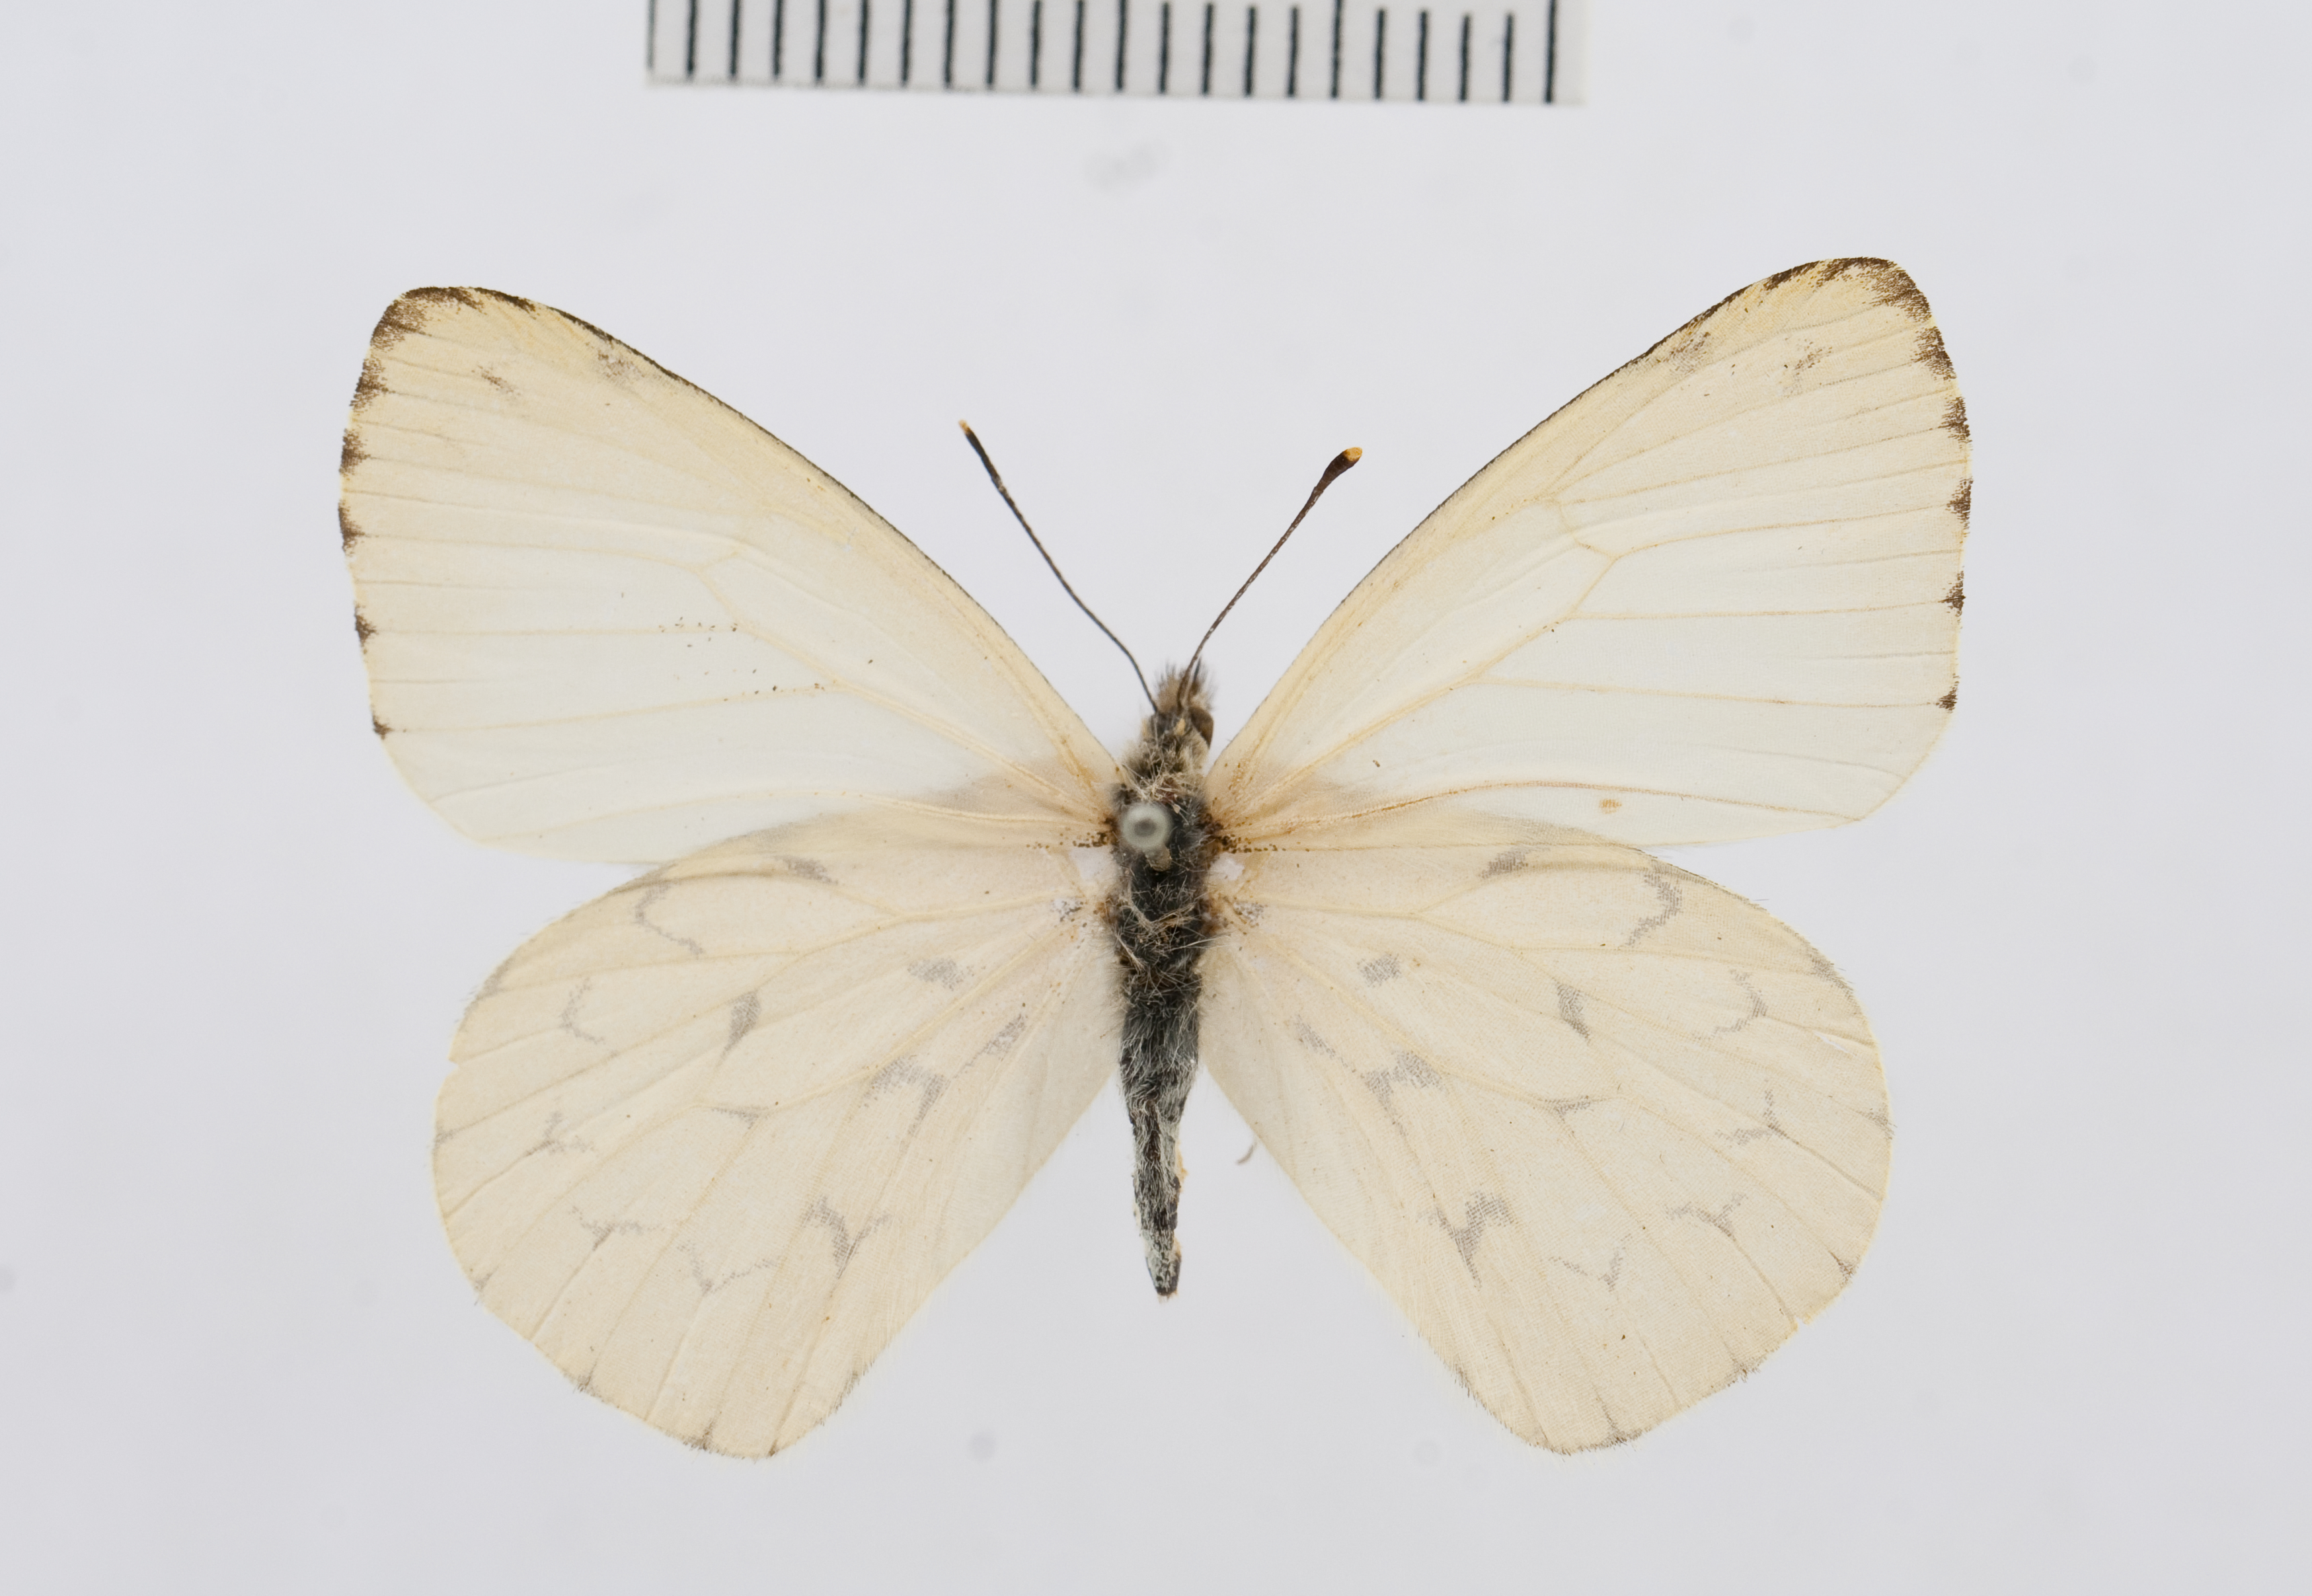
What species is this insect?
Hesperocharis pararensis
